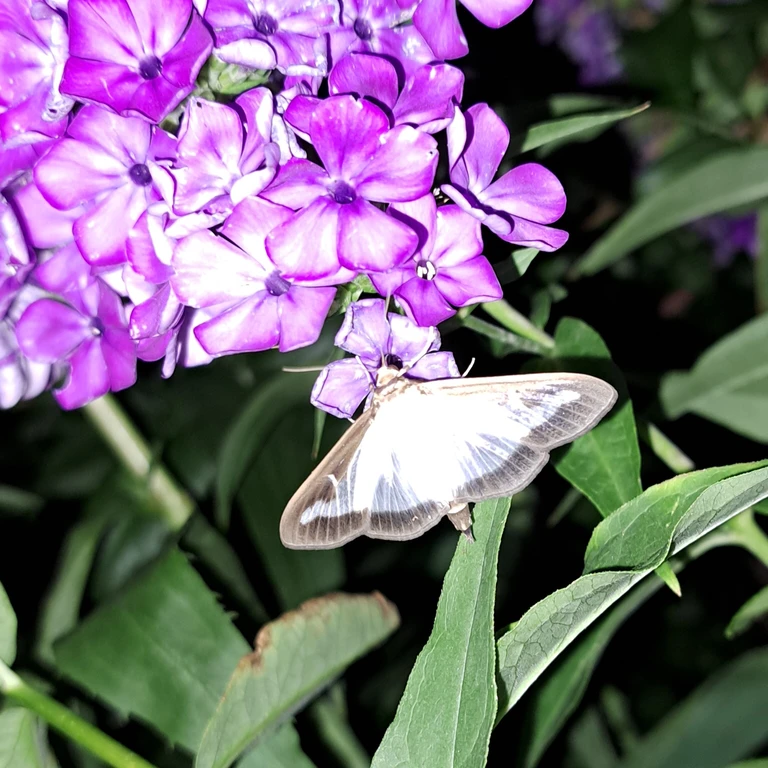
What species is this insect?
Cydalima perspectalis
